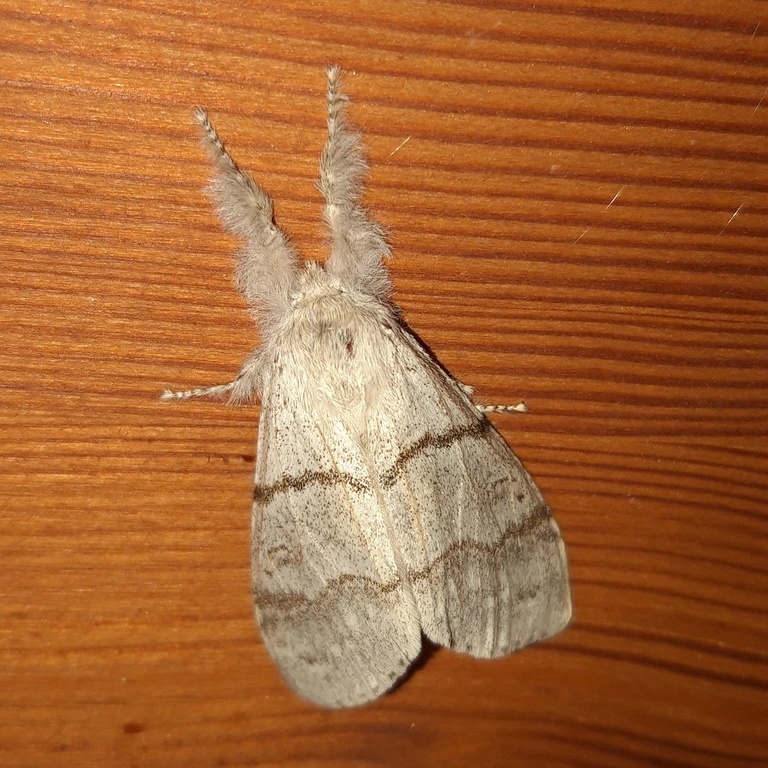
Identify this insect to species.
Calliteara pudibunda
